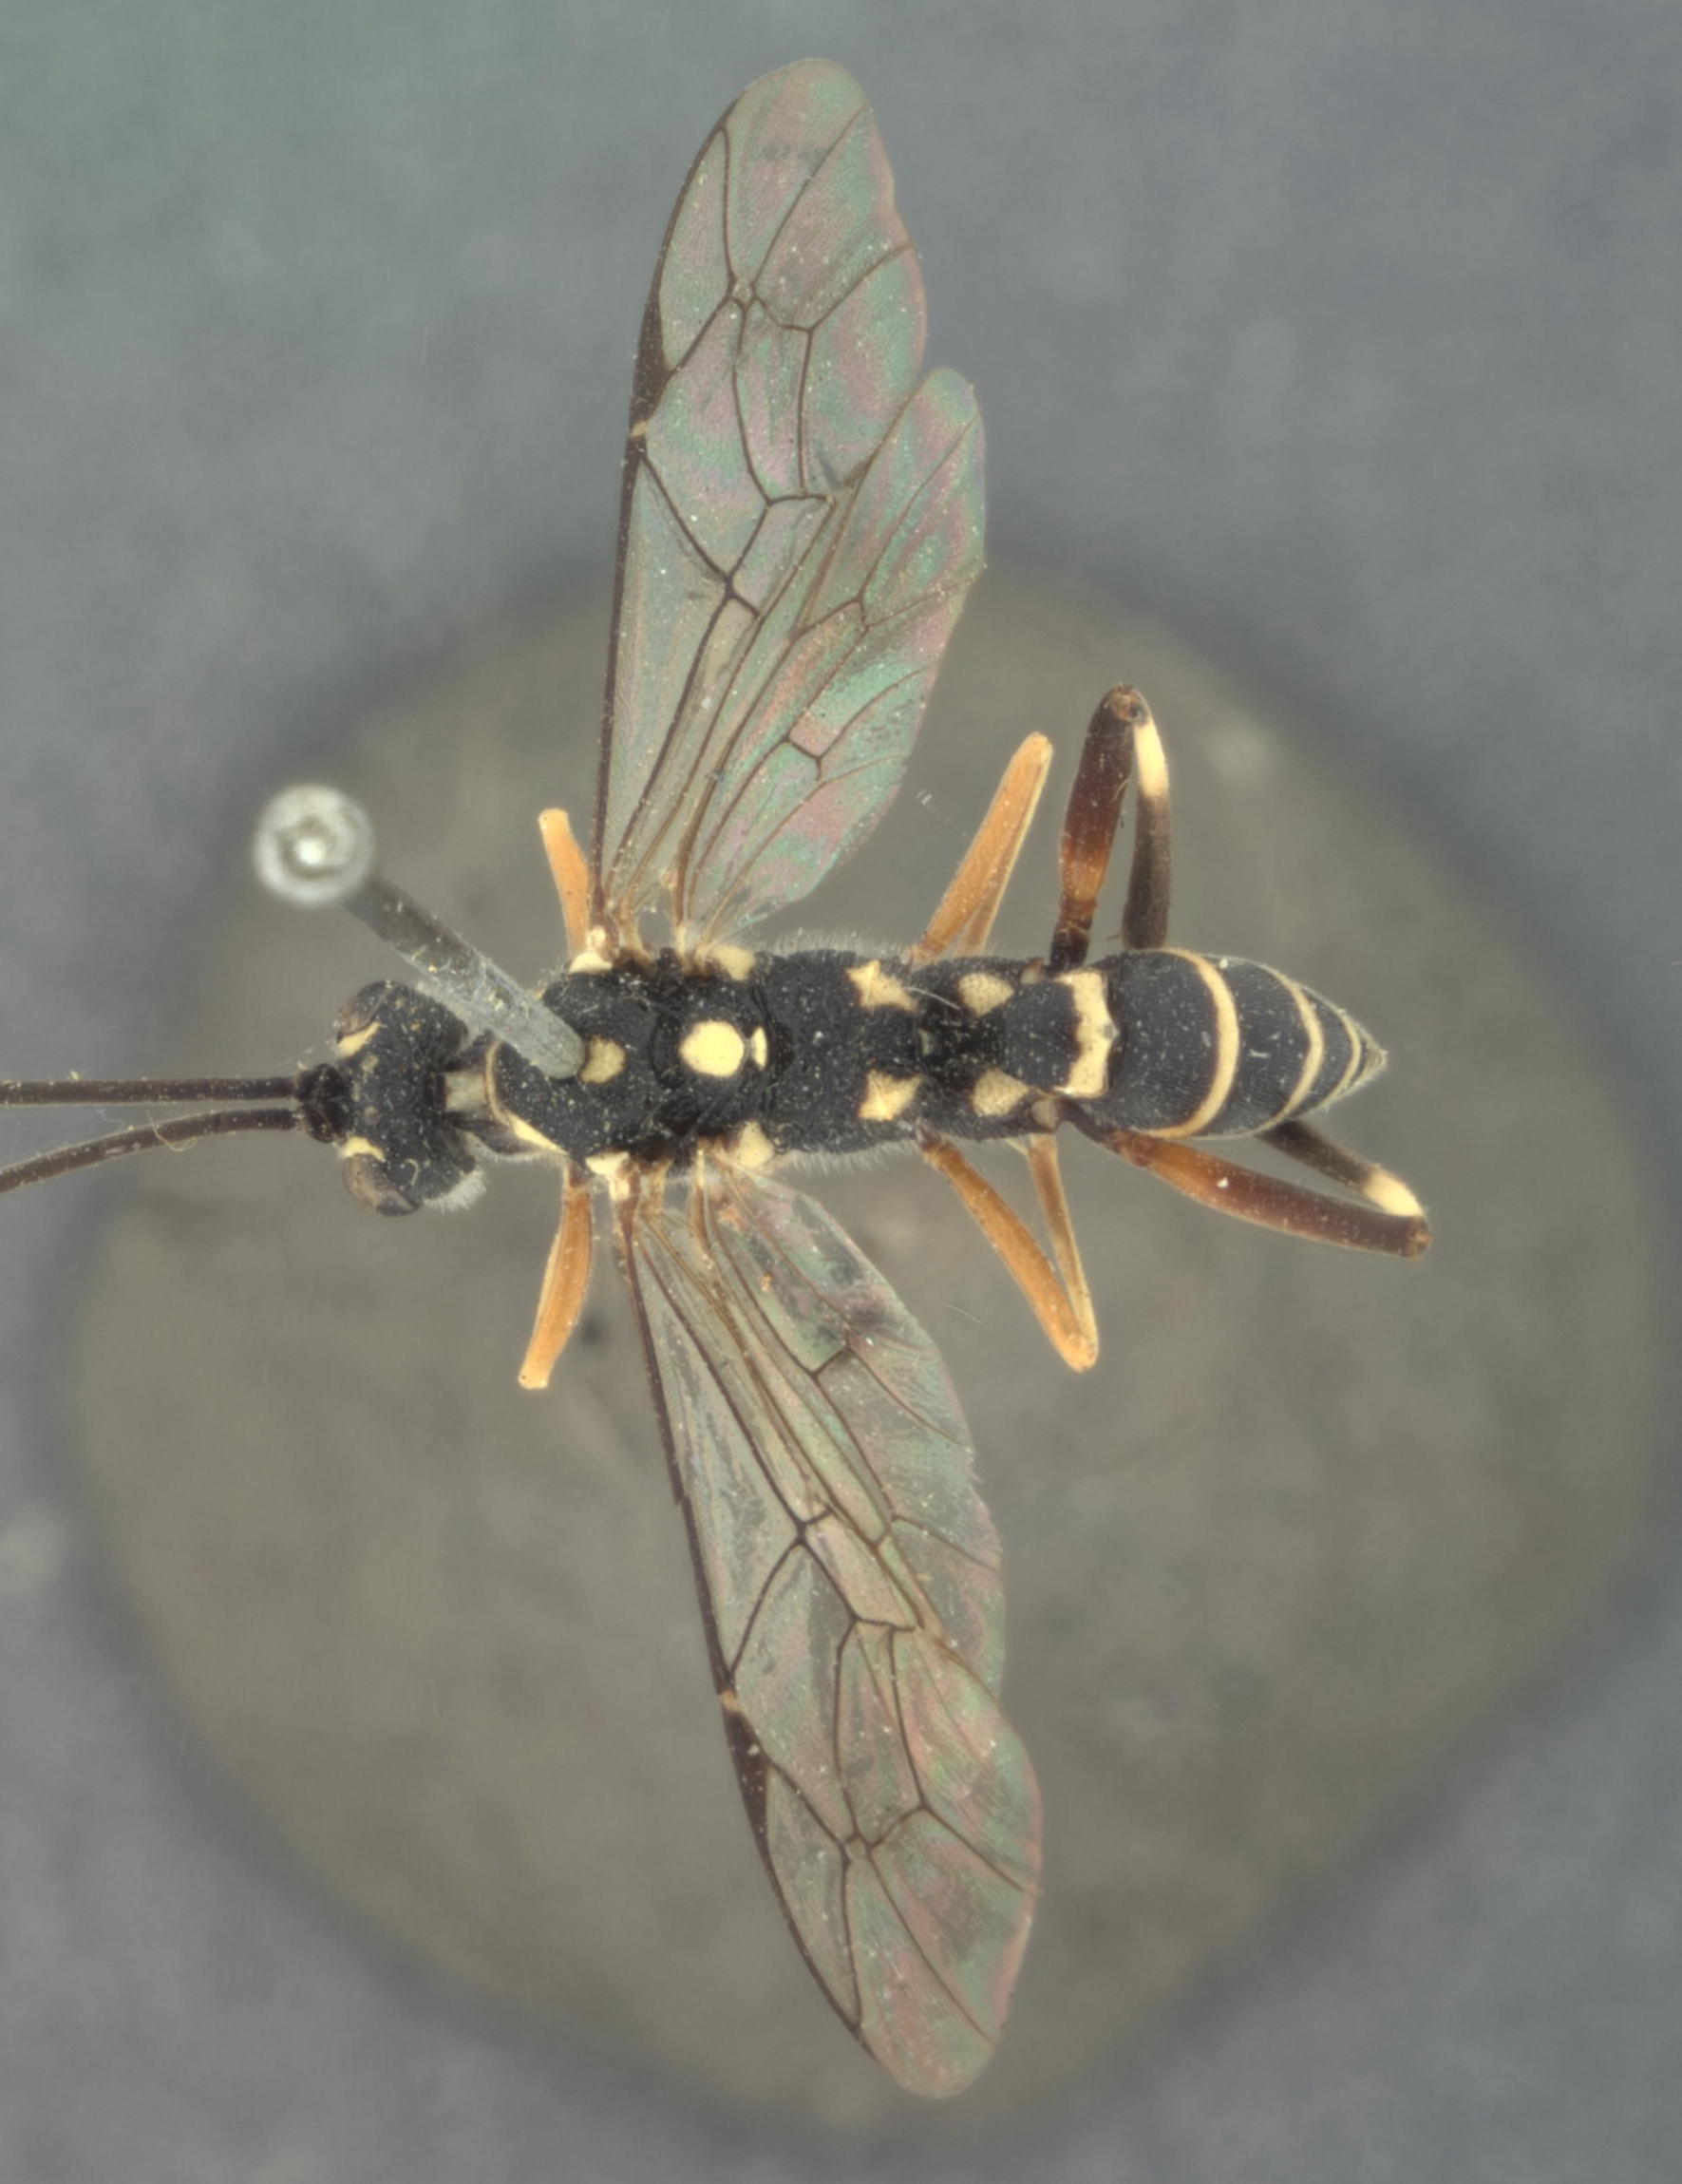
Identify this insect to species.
Mesostenus leucocoxus
